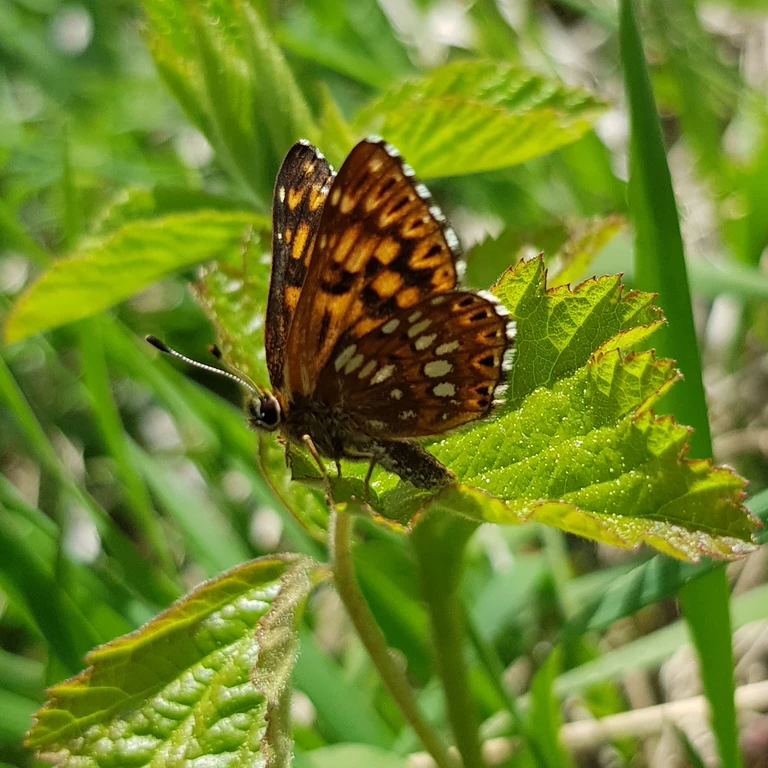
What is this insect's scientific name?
Hamearis lucina
